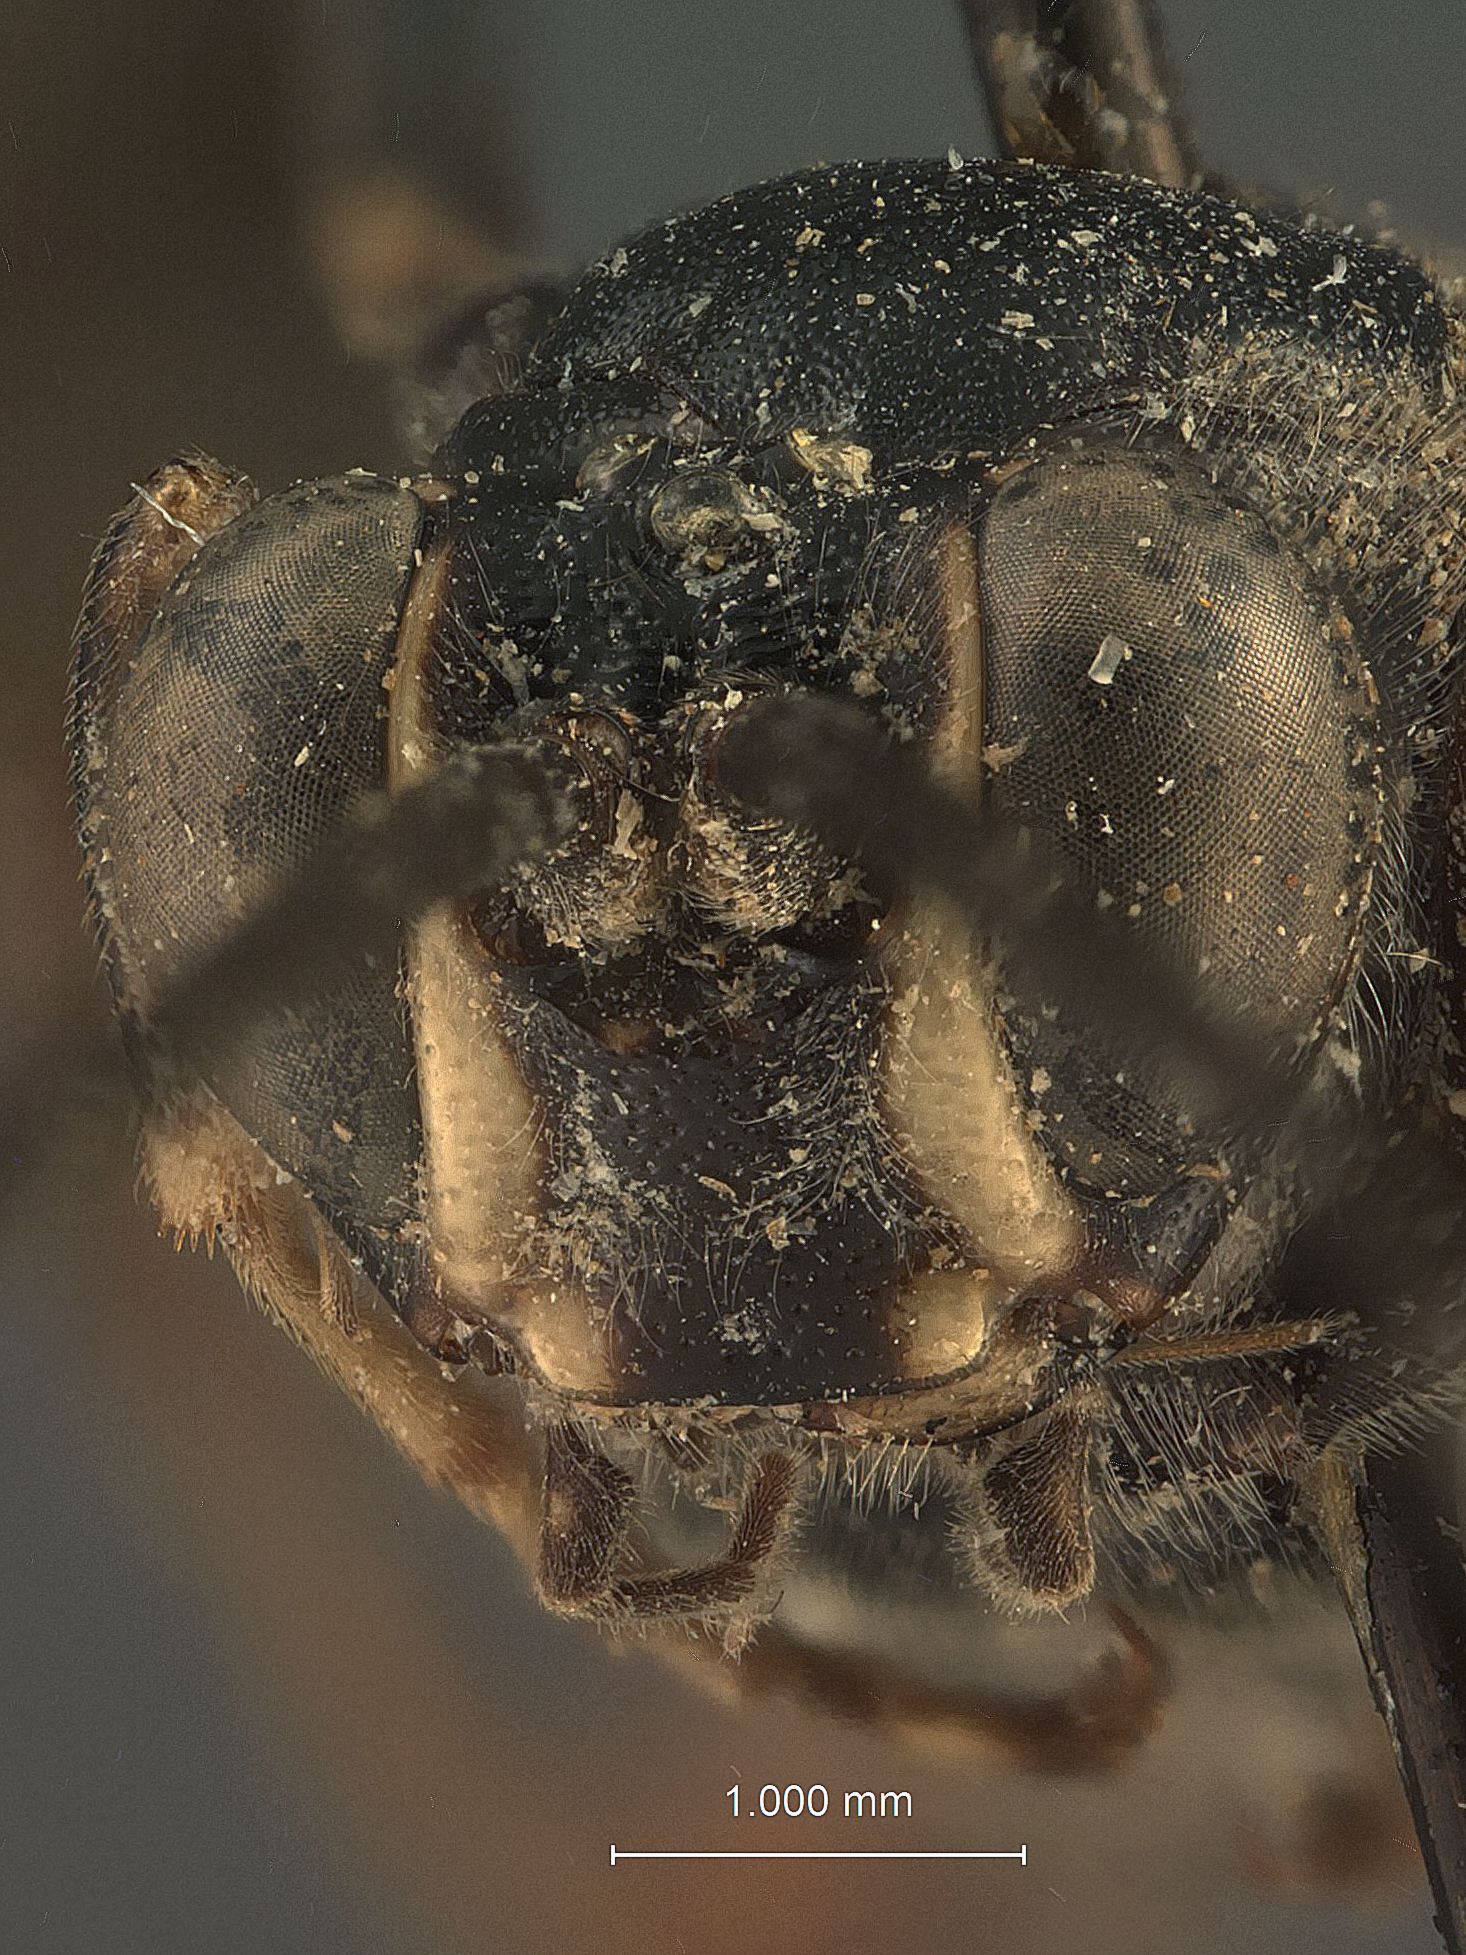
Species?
Protichneumon polytropus
